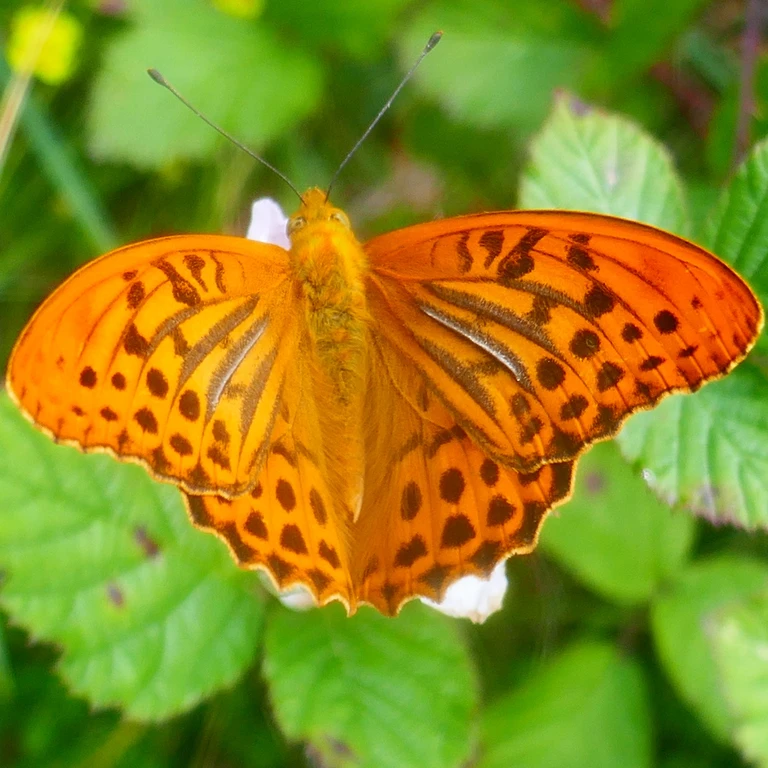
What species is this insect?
Argynnis paphia
